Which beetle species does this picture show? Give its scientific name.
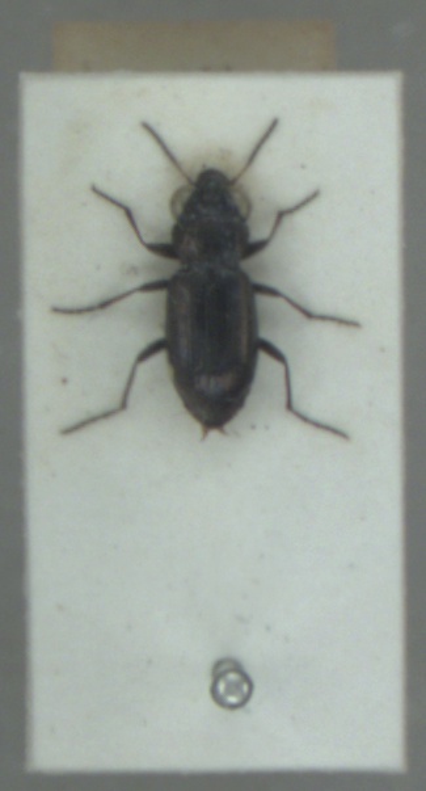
Notiophilus palustris
